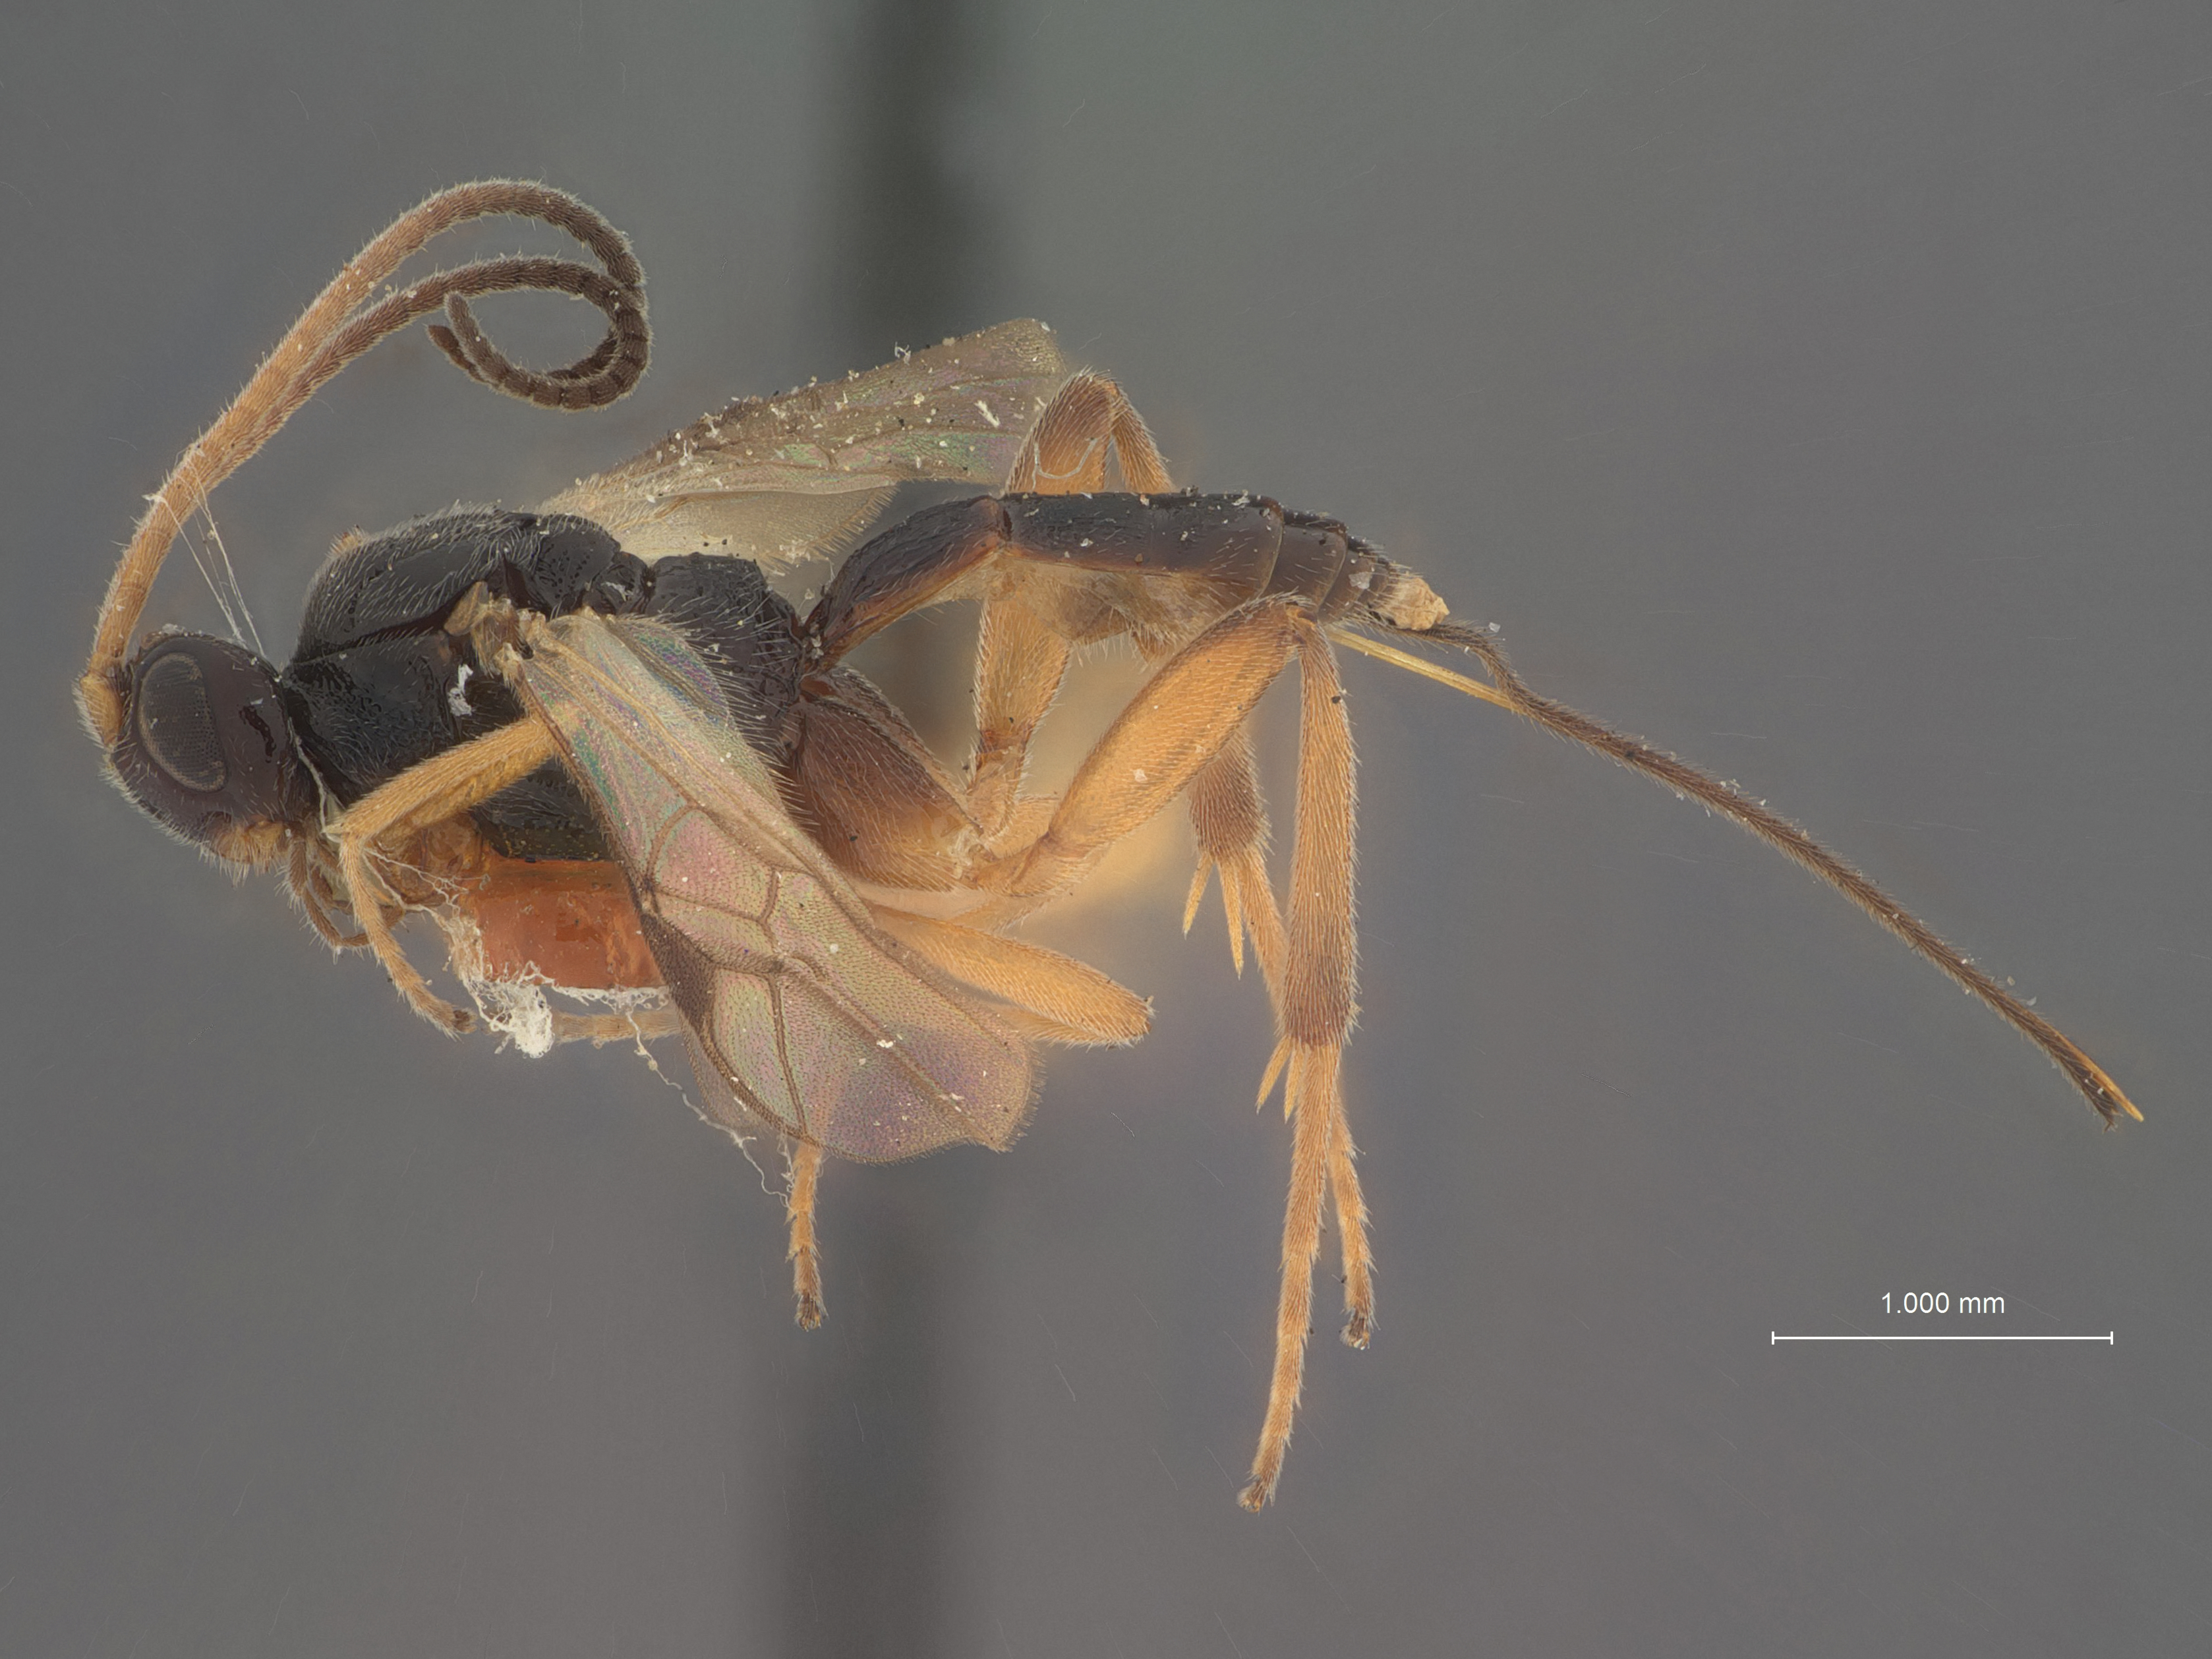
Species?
Orgilus longiceps
